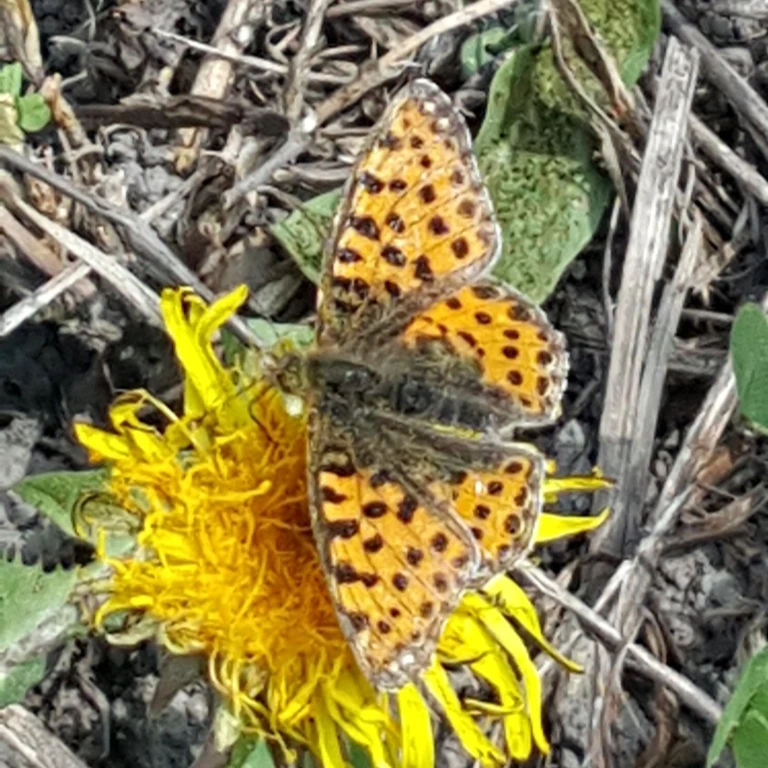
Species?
Issoria lathonia
